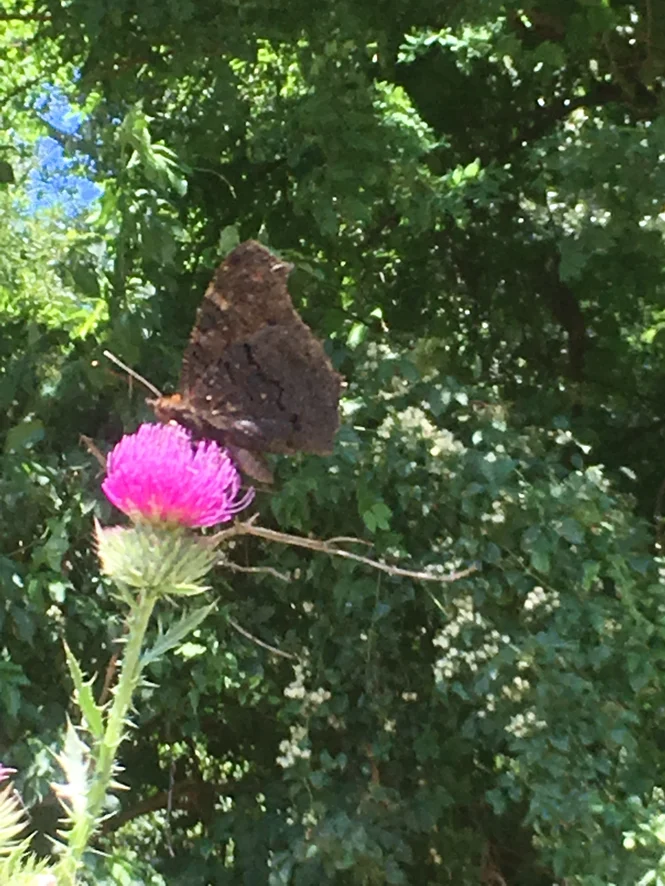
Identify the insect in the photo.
Aglais io
